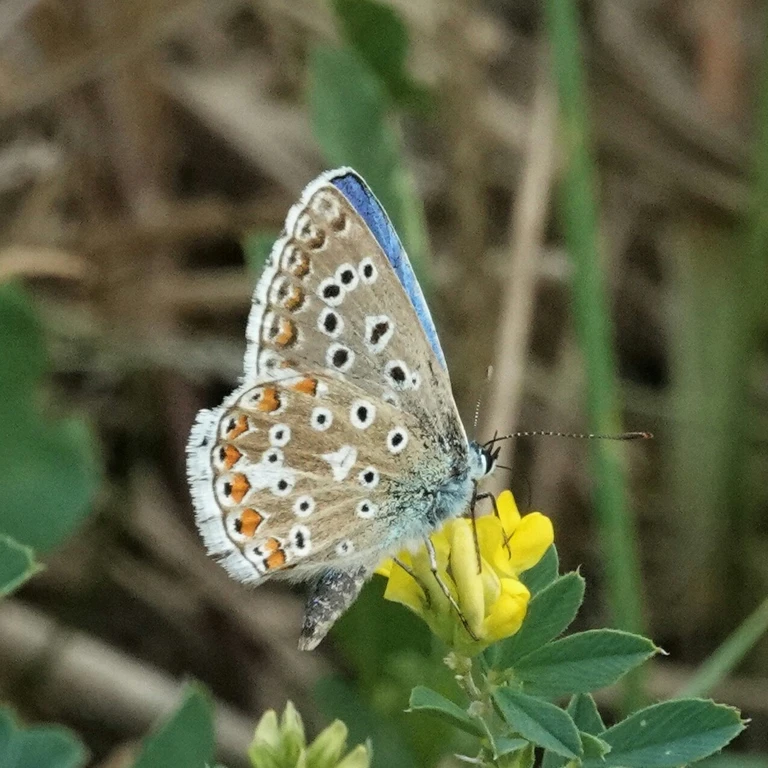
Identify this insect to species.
Lysandra bellargus
